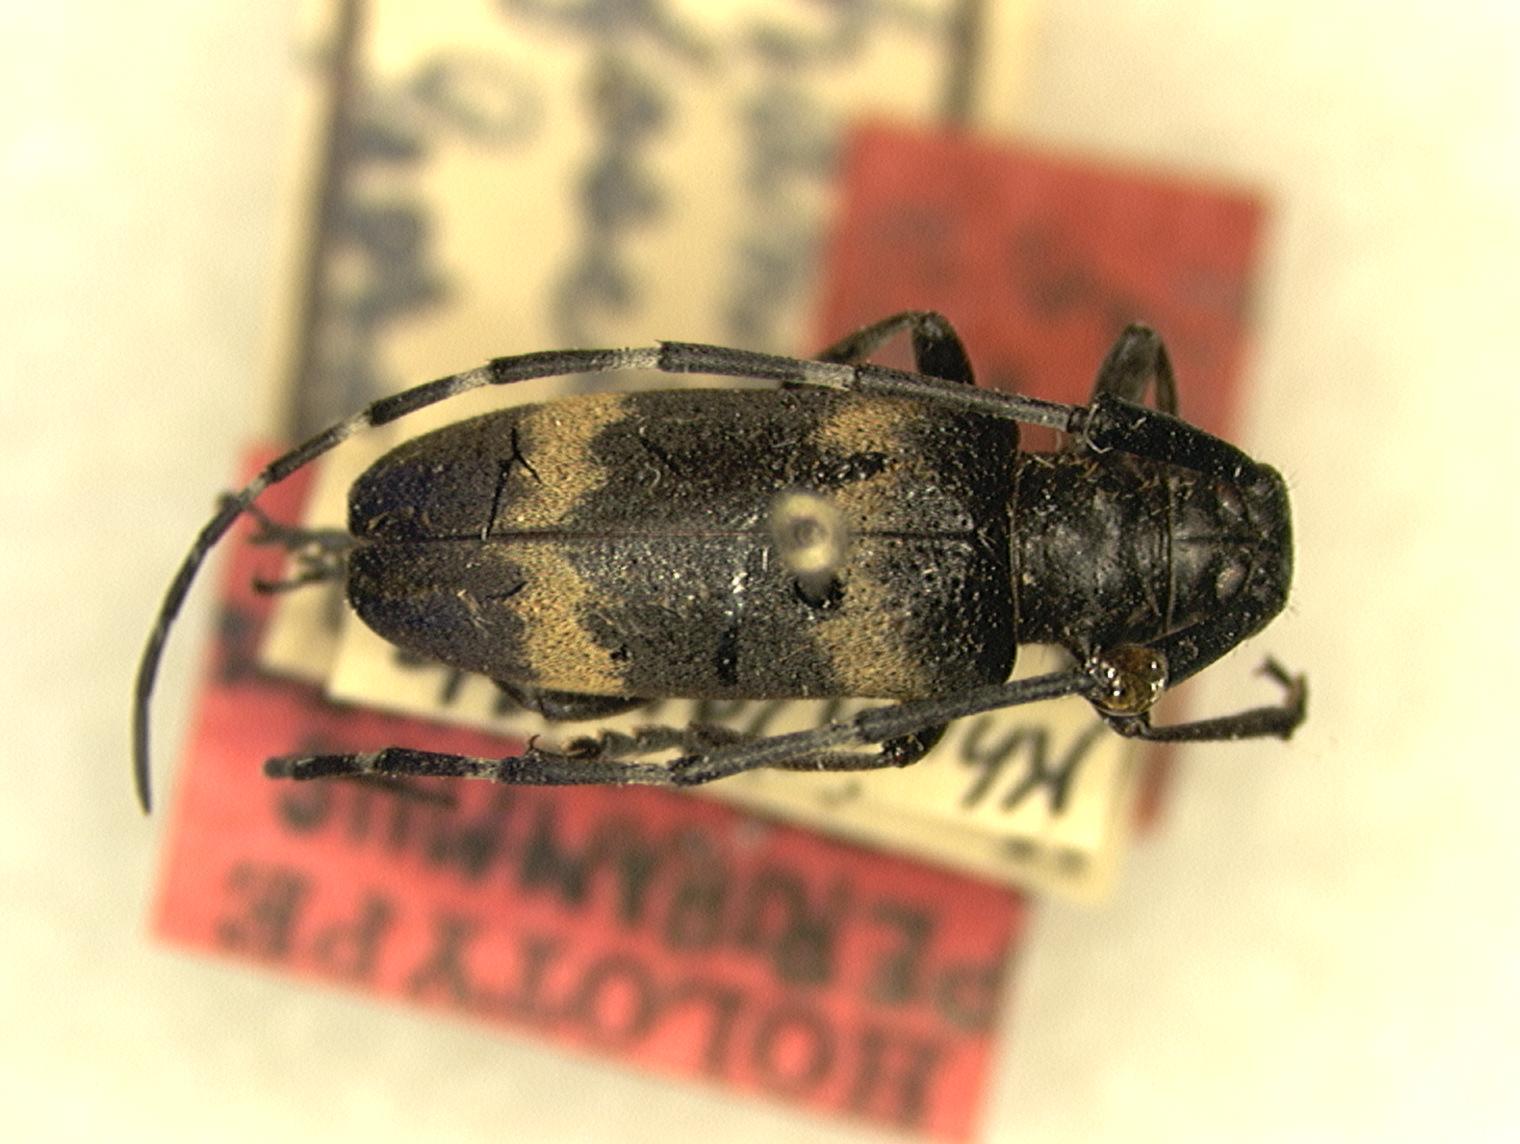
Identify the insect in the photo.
Perihammus luteofasciatus (also Blepephaeus luteofasciatus)
